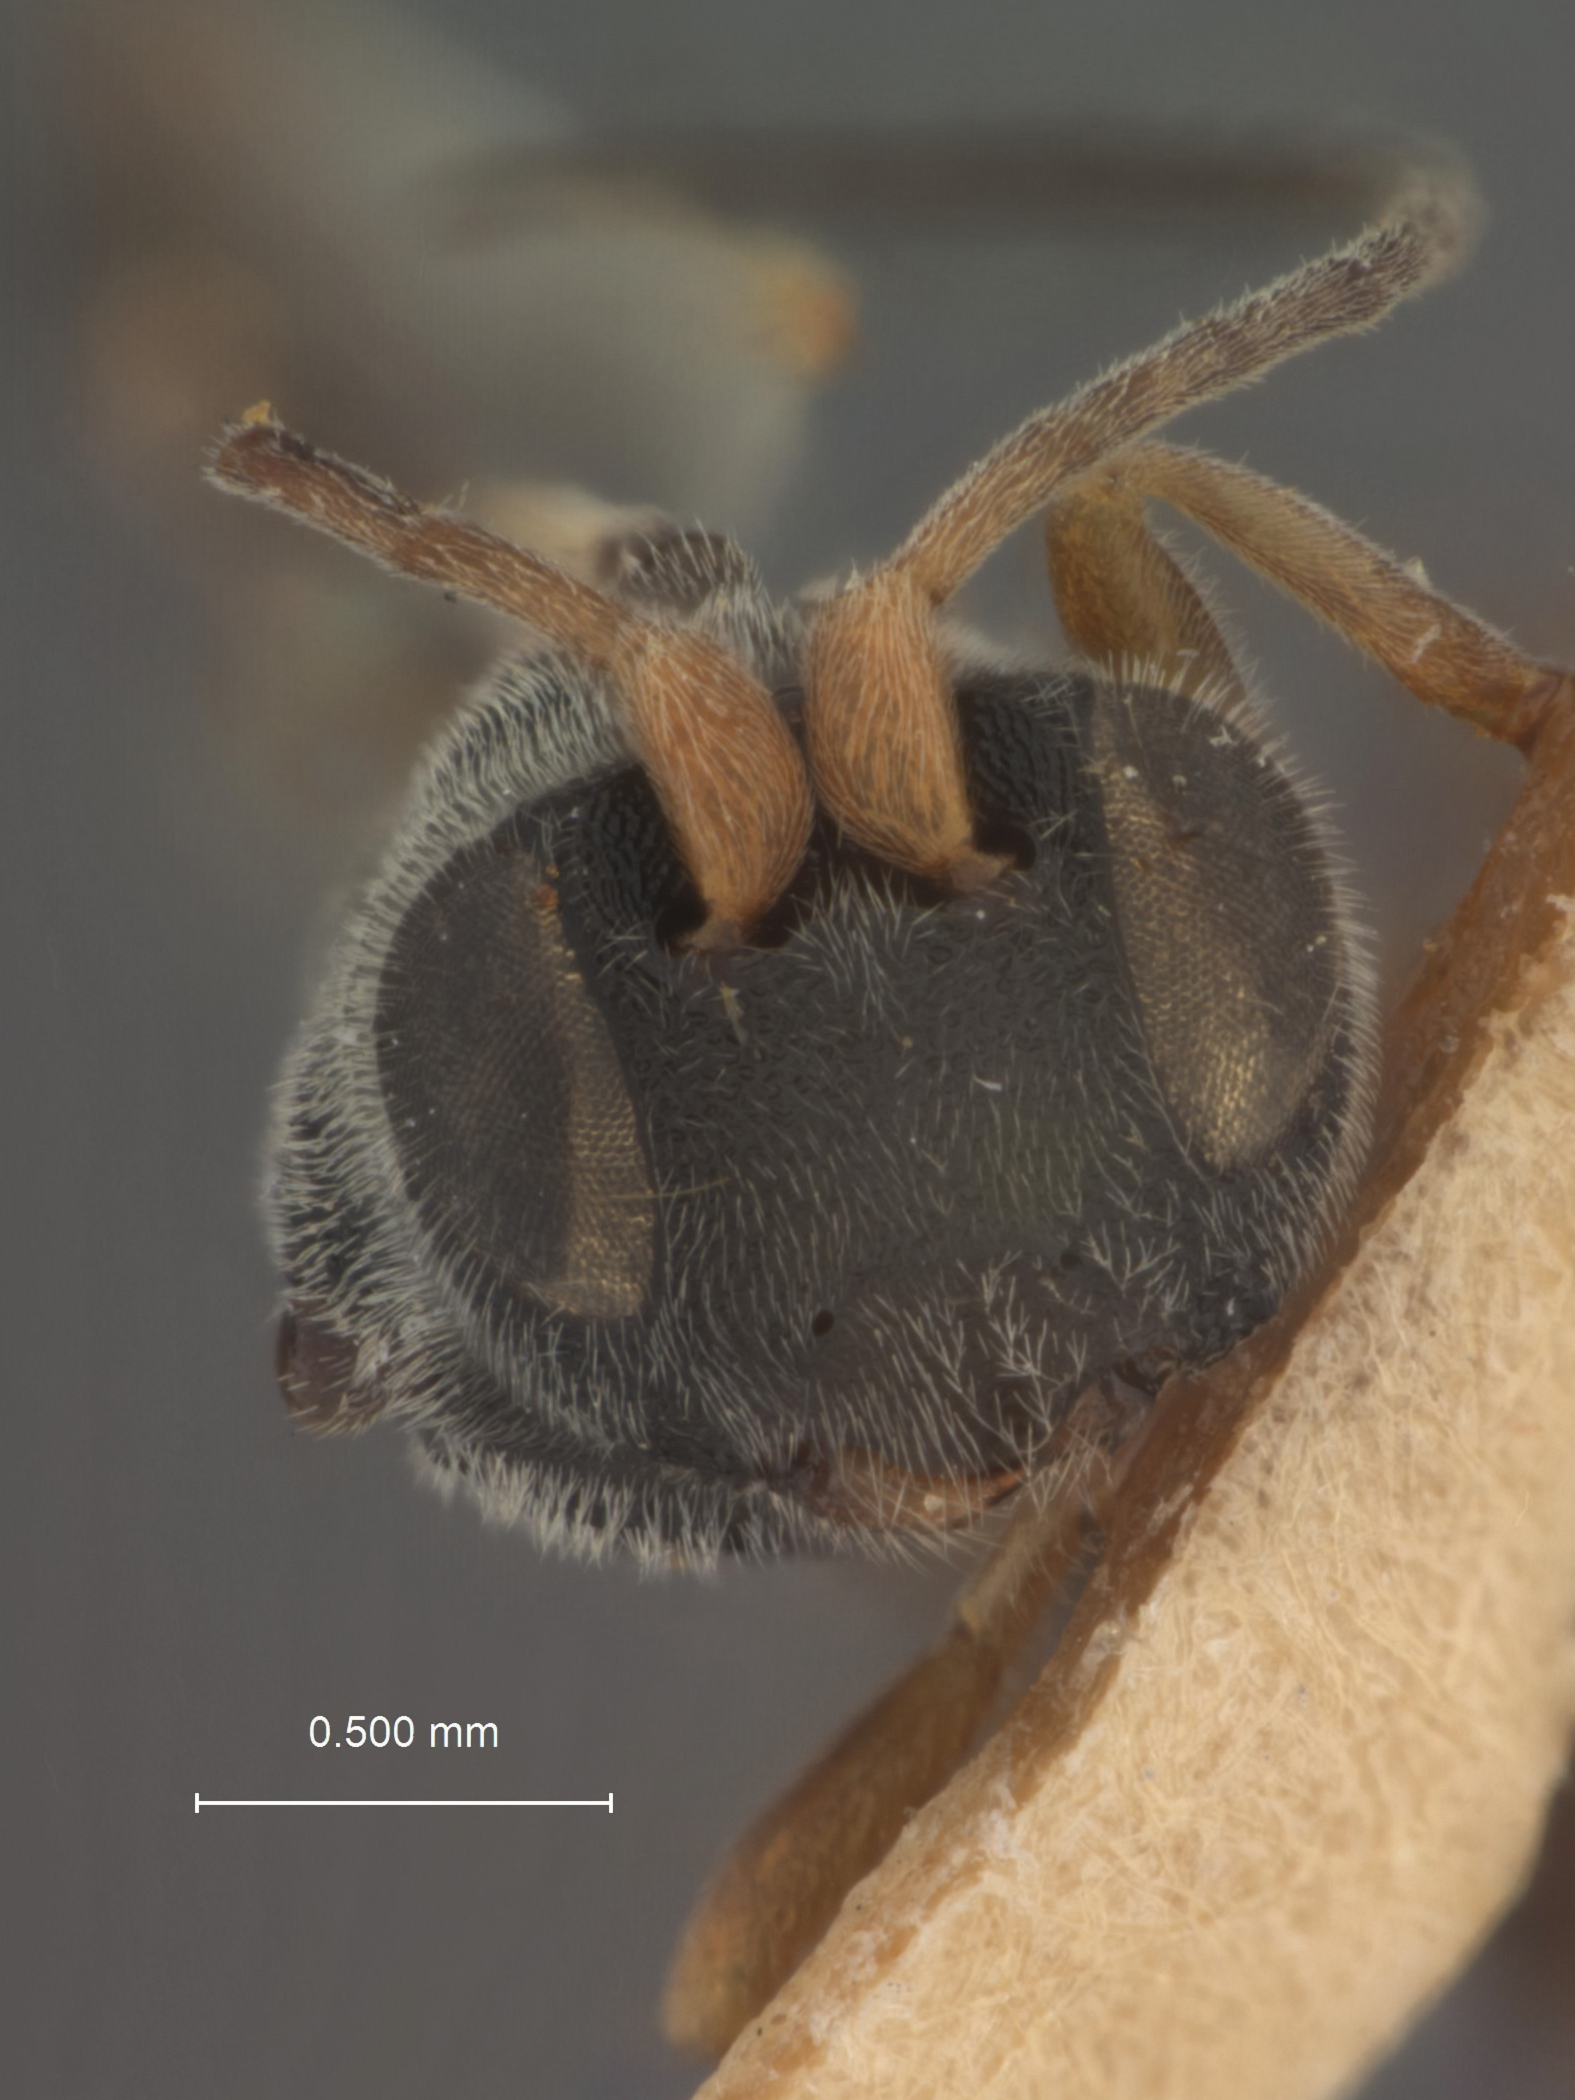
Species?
Chelonus buscki
